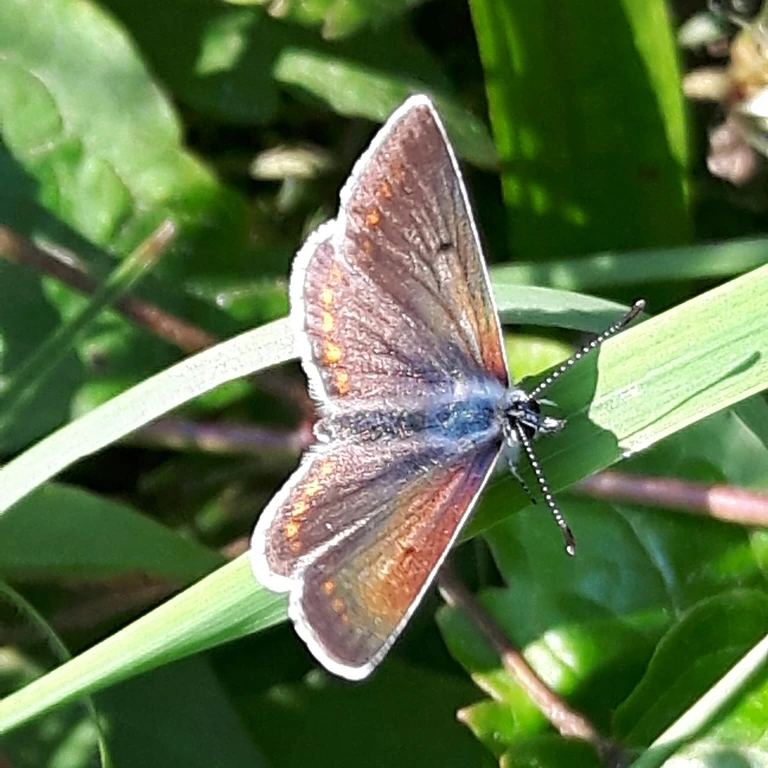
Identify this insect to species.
Aricia agestis/artaxerxes
